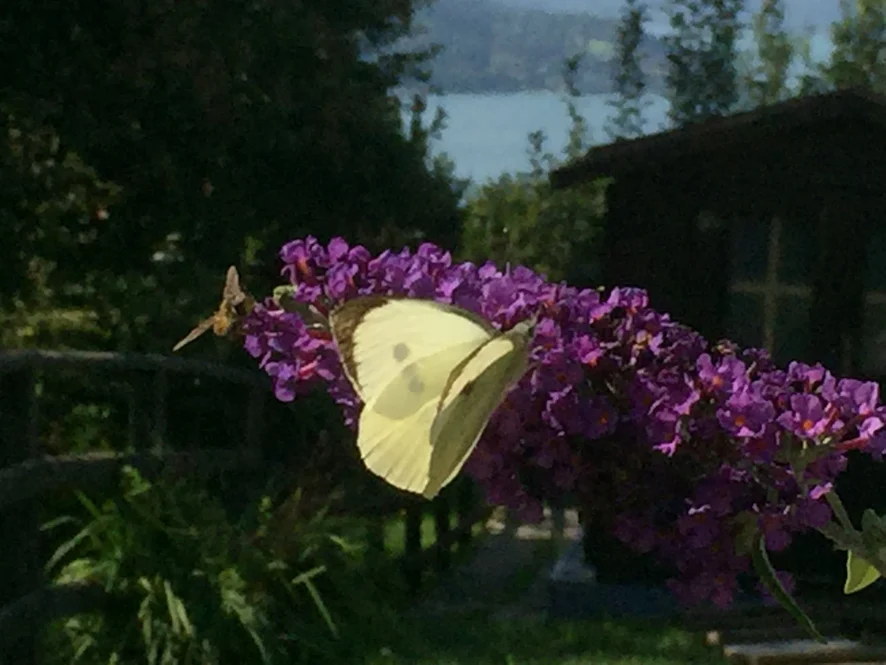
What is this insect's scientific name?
Pieris brassicae
